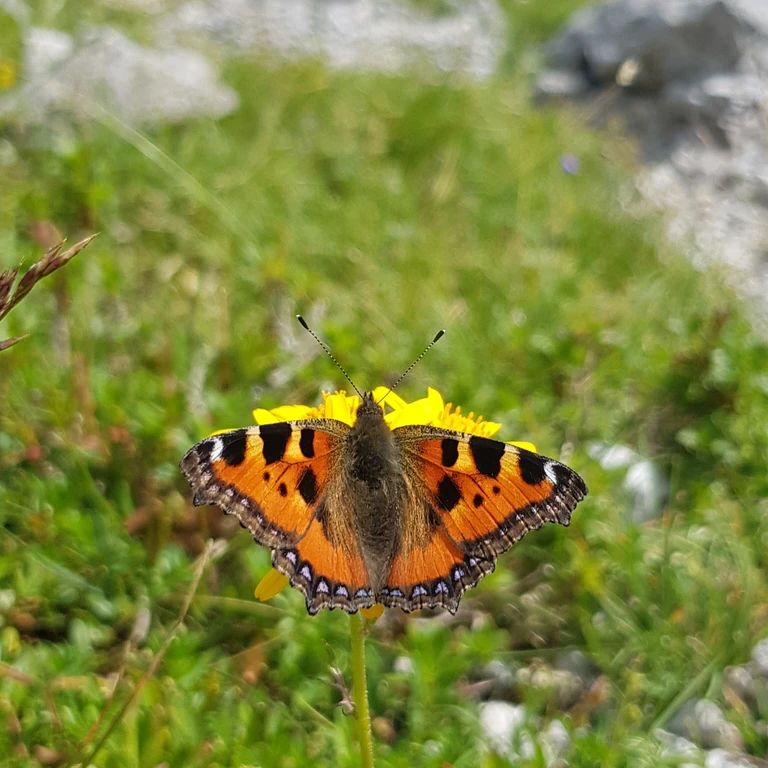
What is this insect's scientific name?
Aglais urticae
